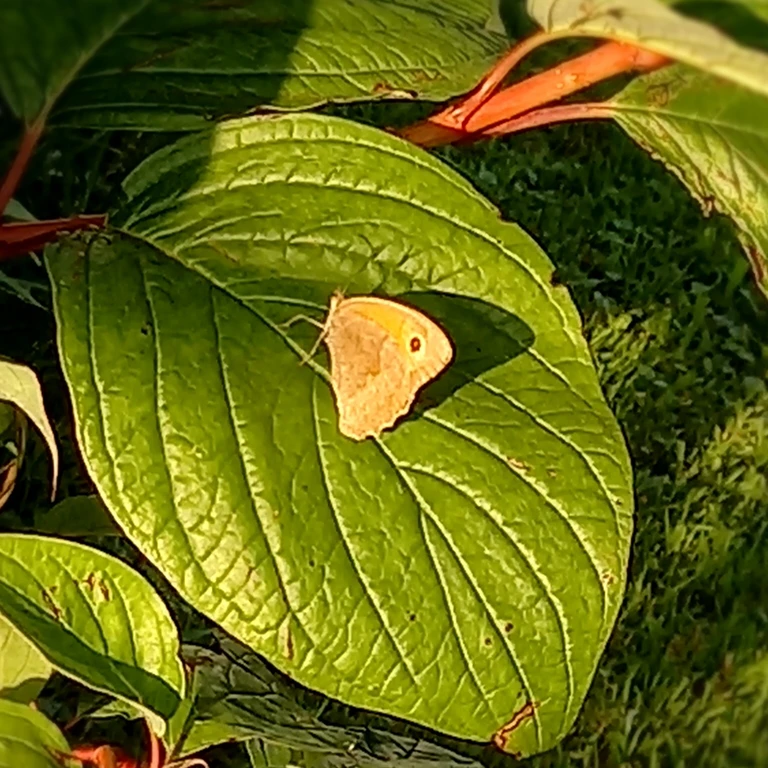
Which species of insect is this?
Maniola jurtina
